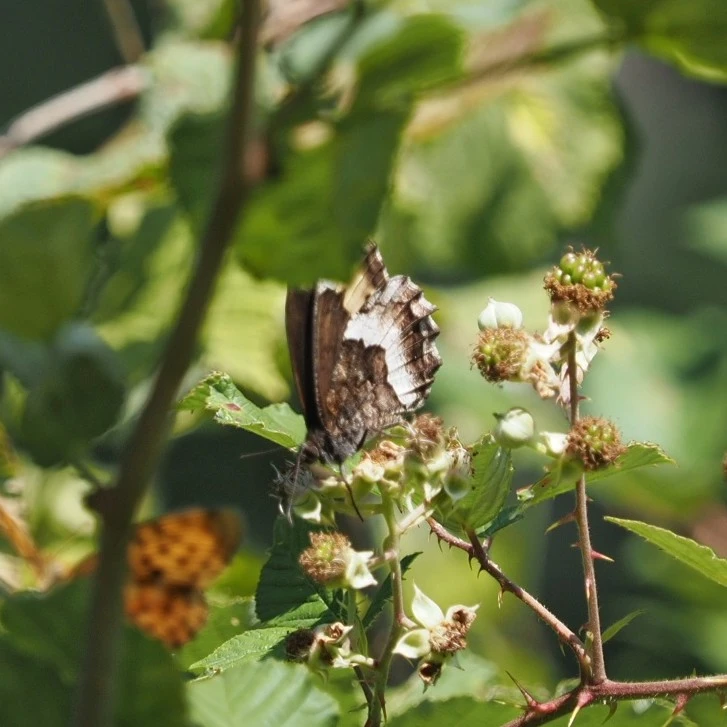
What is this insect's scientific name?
Hipparchia fagi
